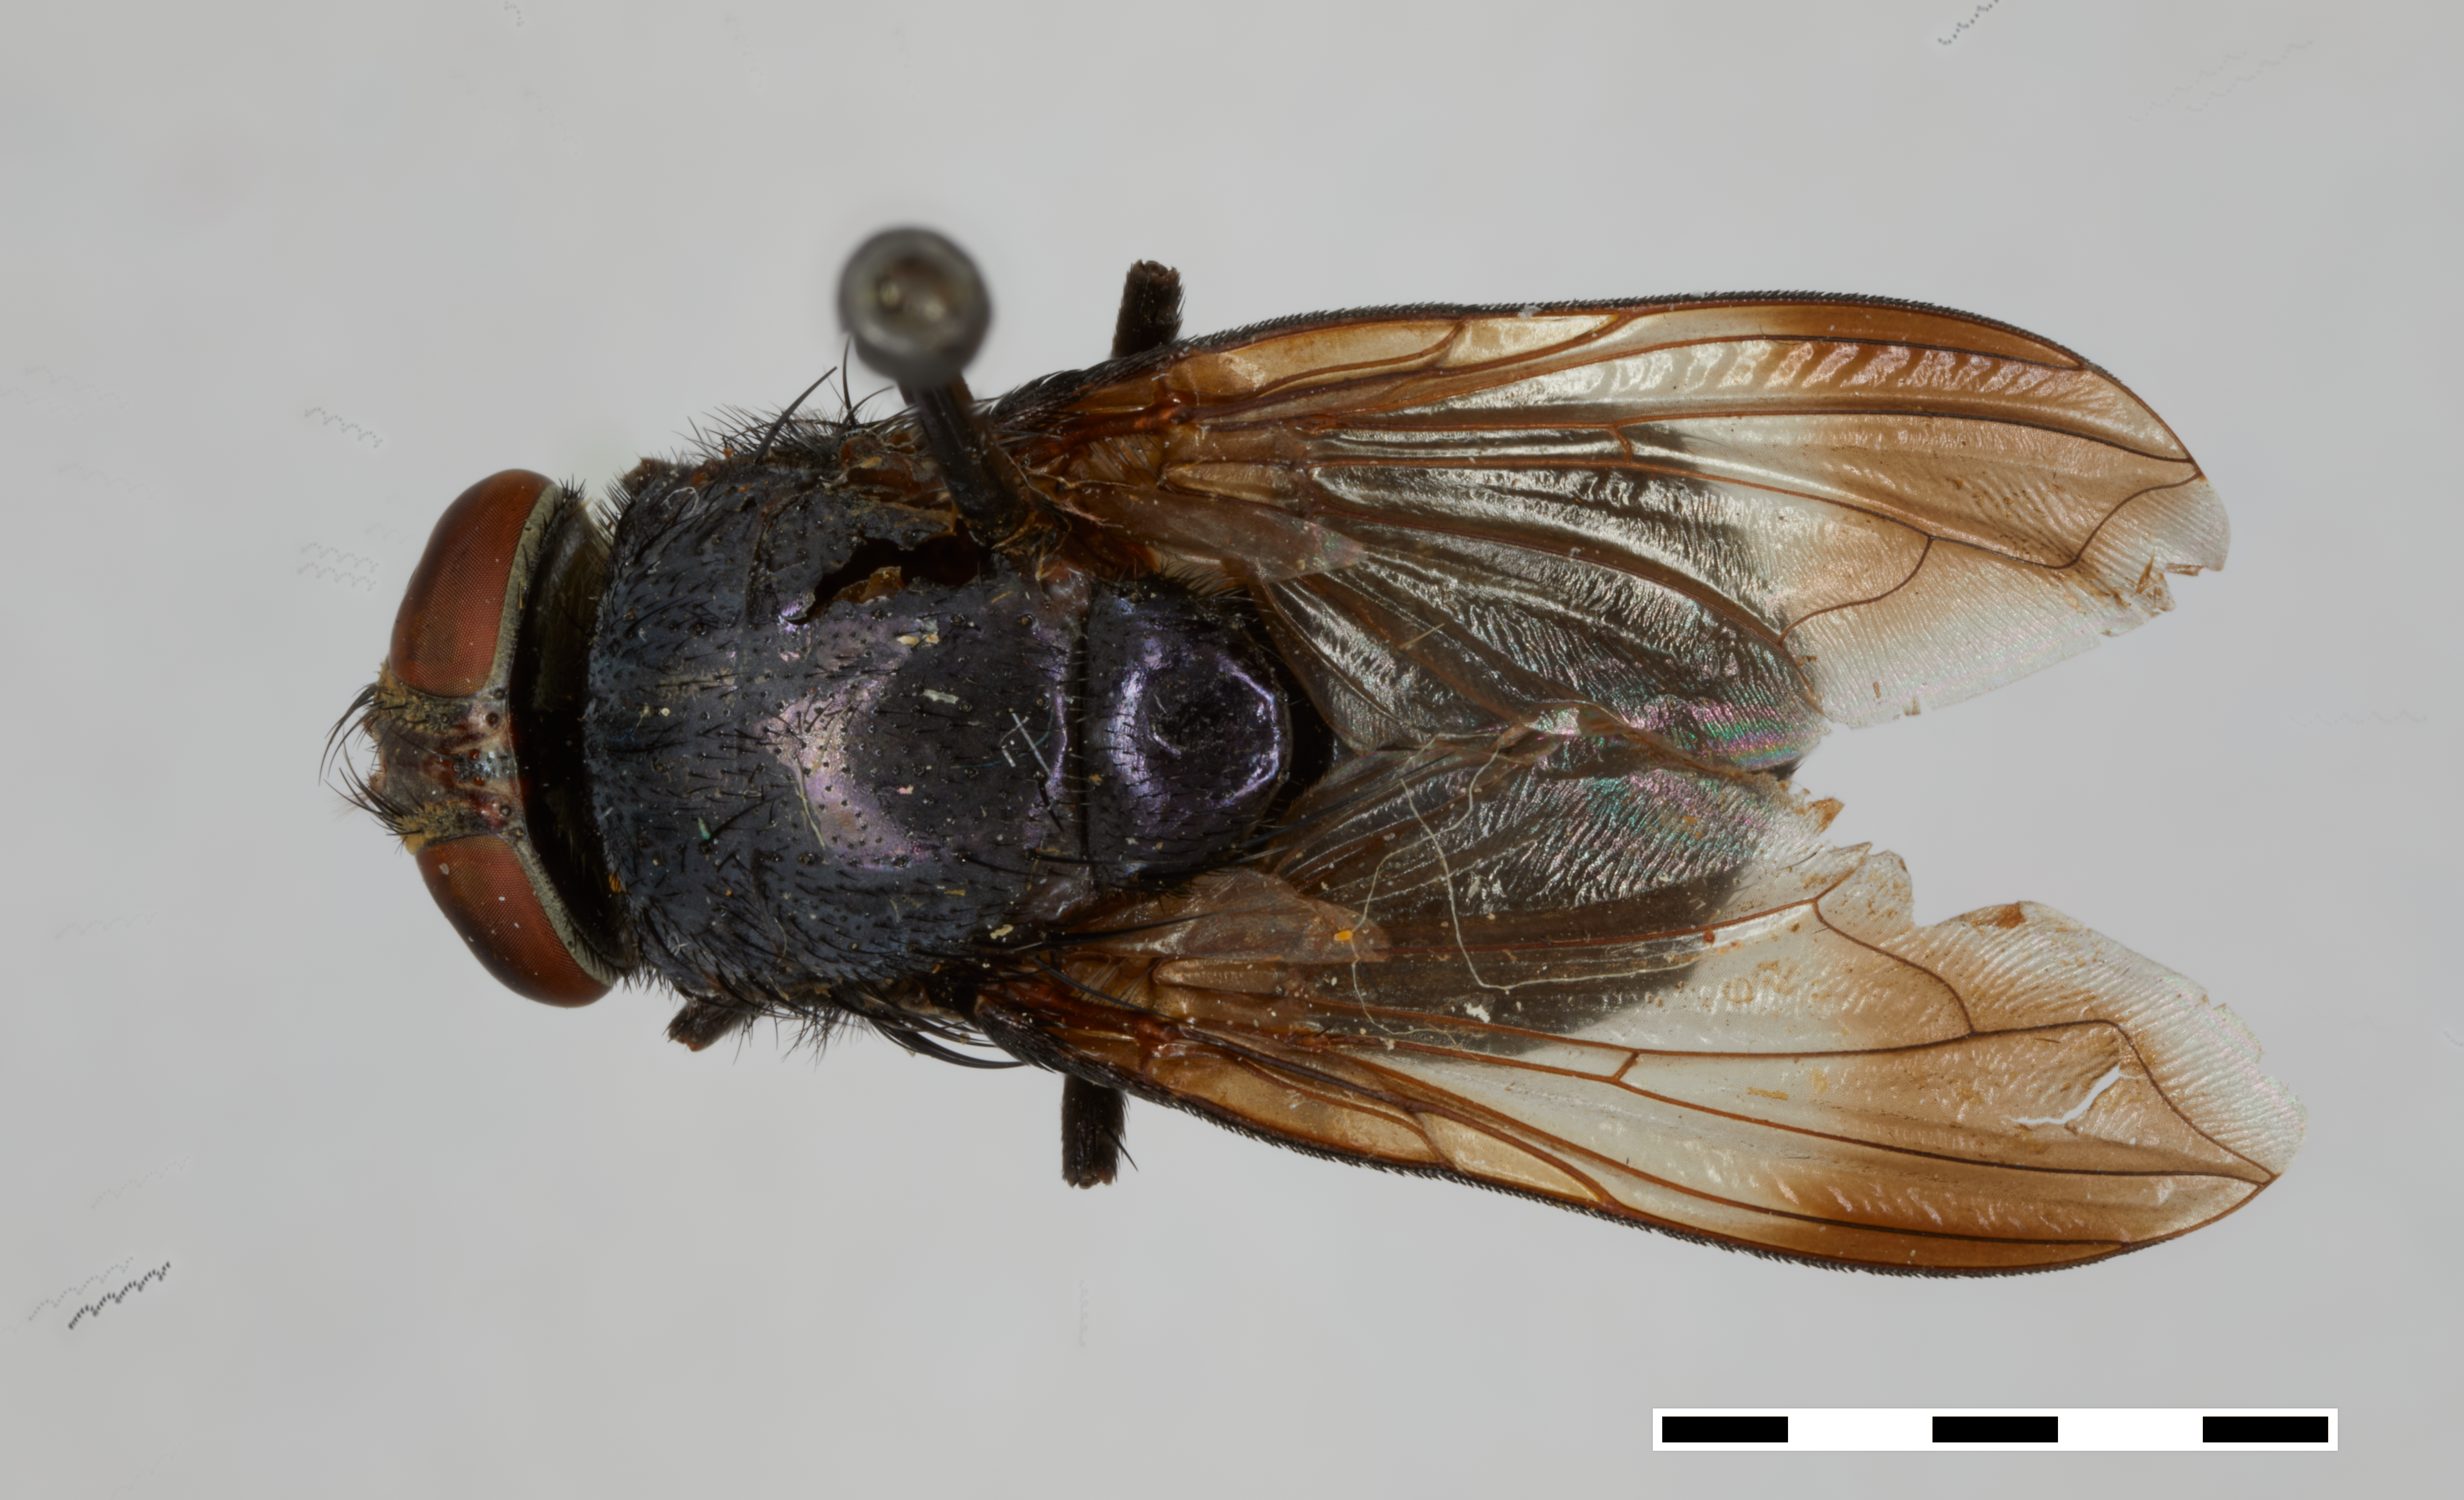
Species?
Isomyia lugubris
